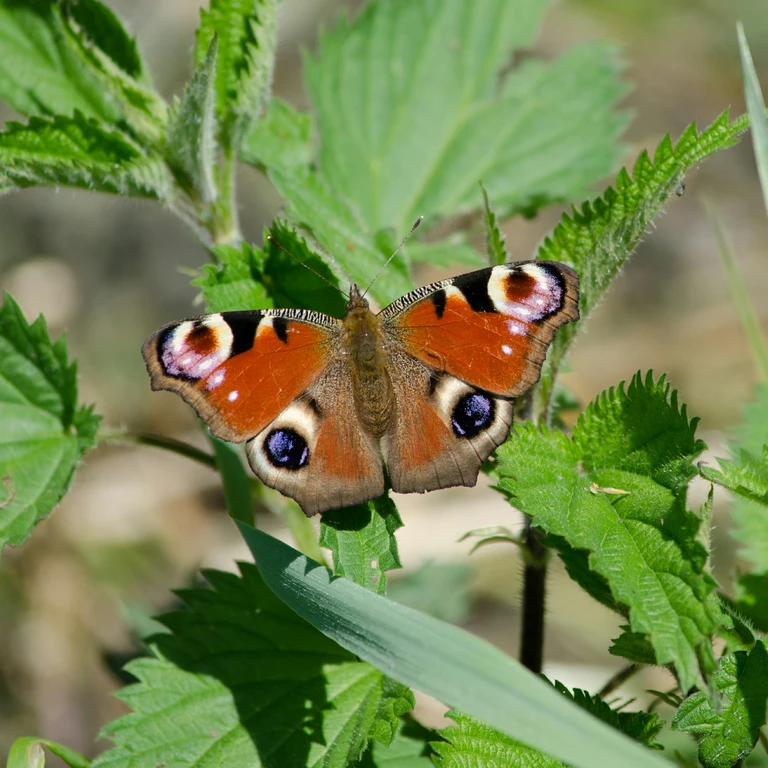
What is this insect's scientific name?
Aglais io
